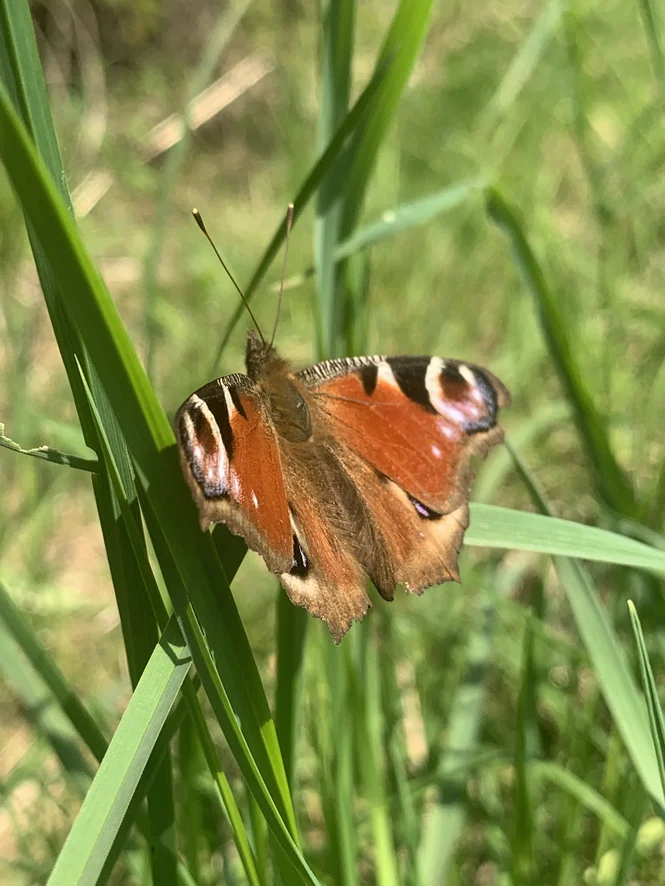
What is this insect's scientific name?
Aglais io
